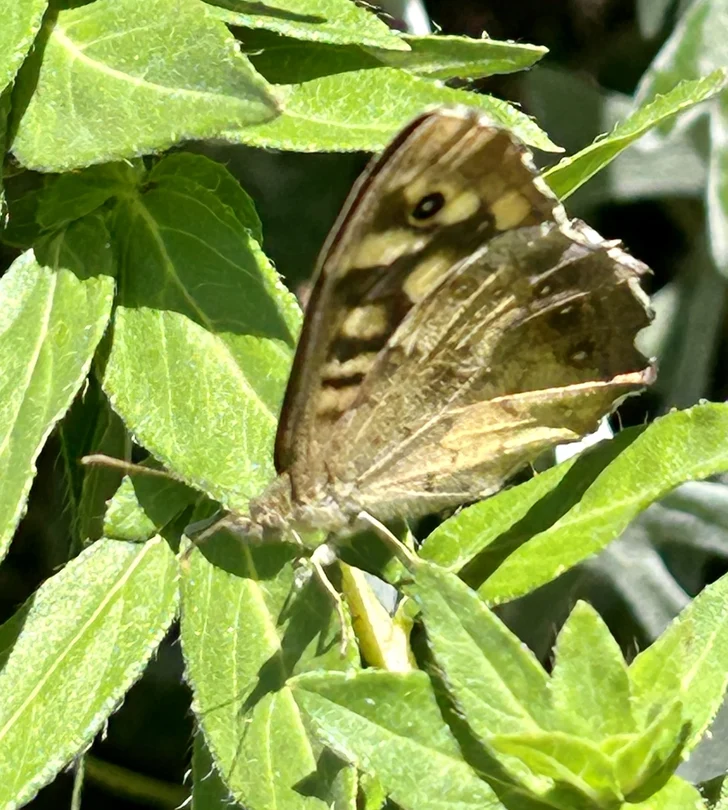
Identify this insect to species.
Pararge aegeria
